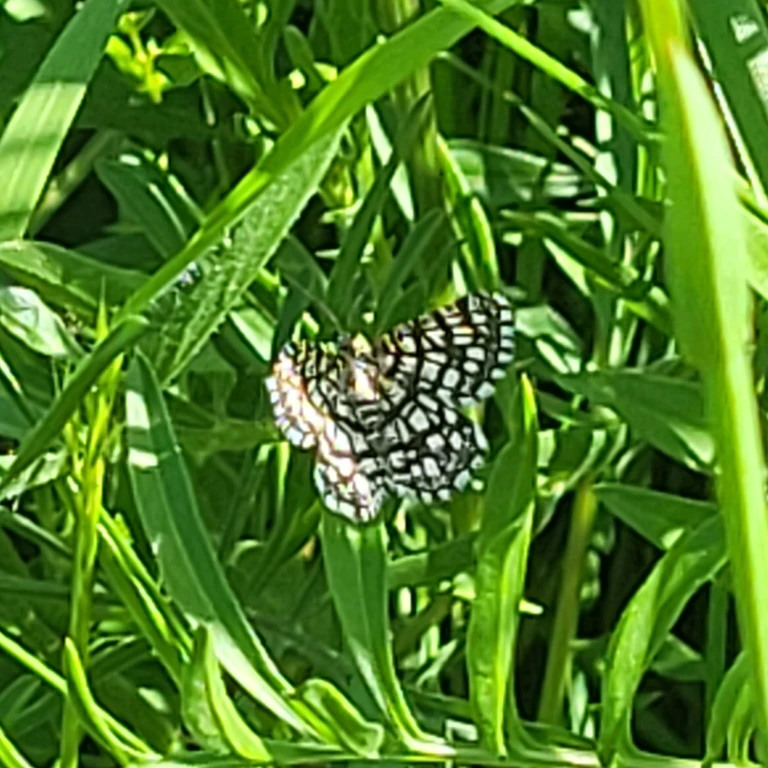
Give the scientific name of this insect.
Chiasmia clathrata
